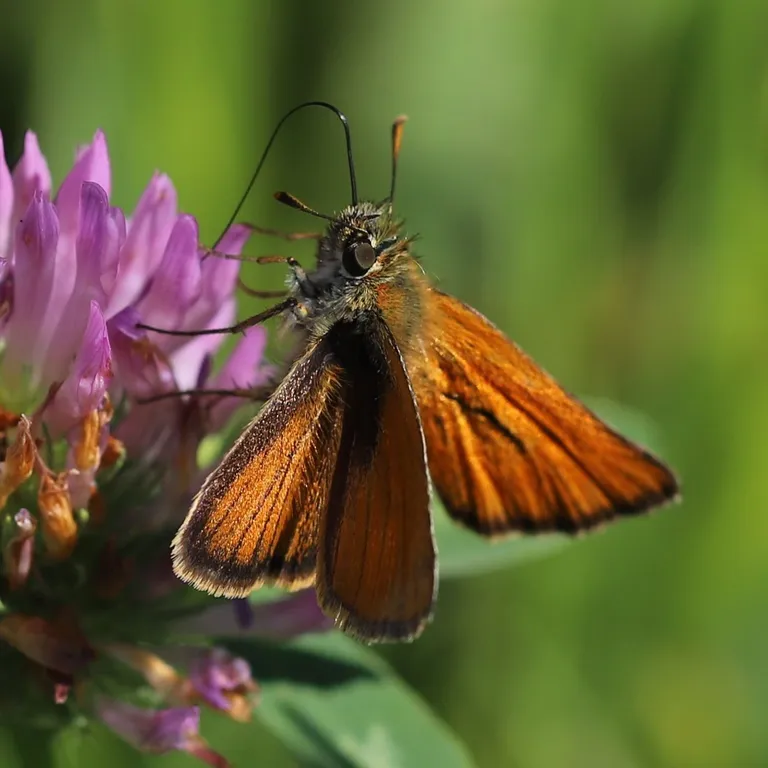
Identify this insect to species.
Thymelicus sylvestris
